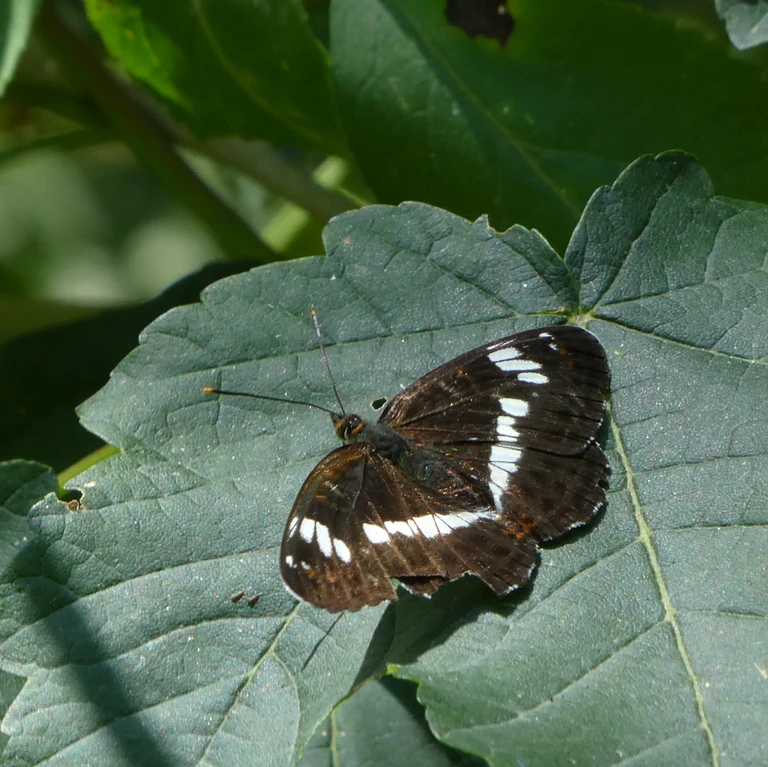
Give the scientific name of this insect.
Limenitis camilla (also Ladoga camilla)
